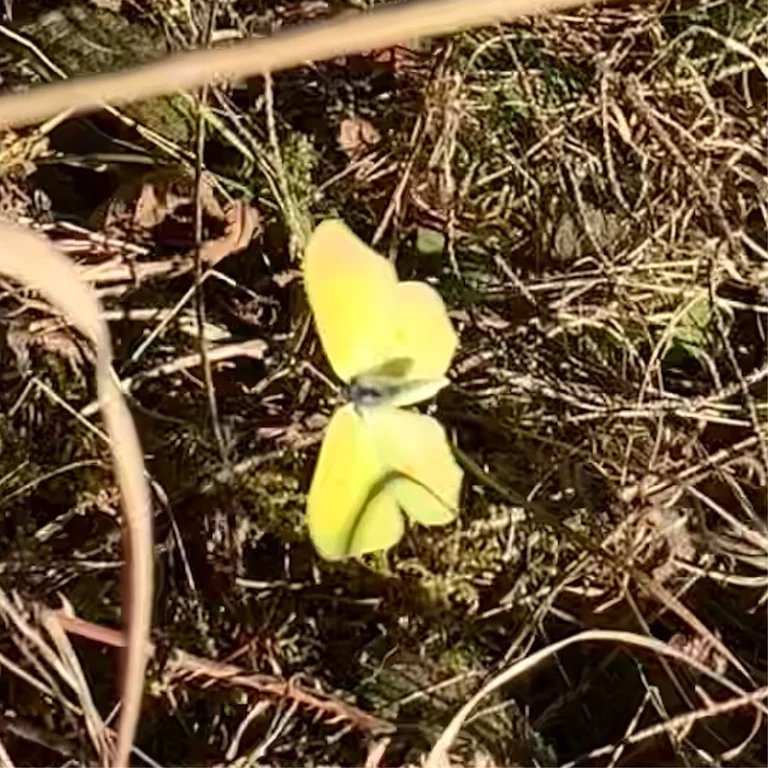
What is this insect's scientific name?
Gonepteryx rhamni
